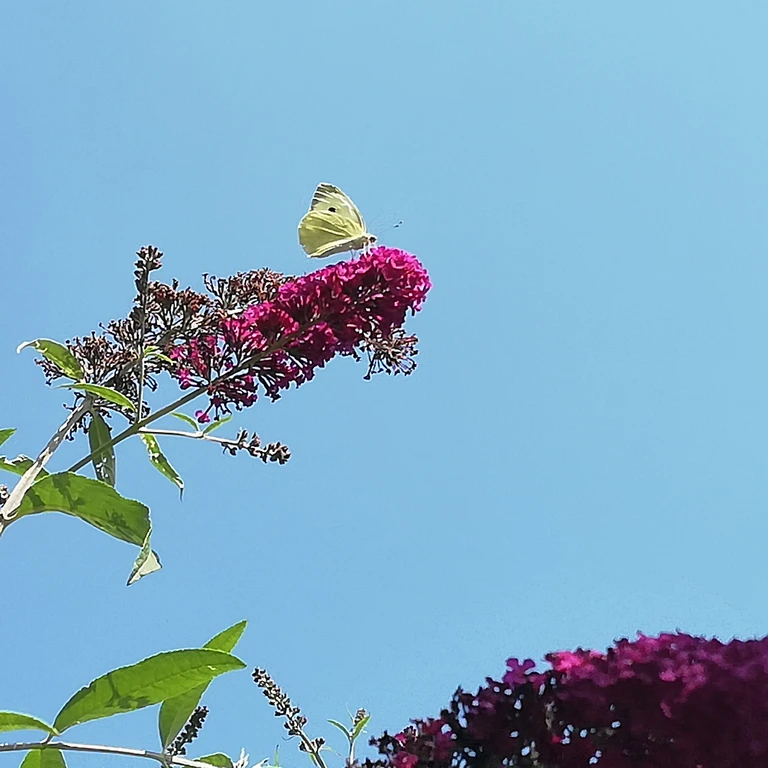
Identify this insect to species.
Pieris brassicae
